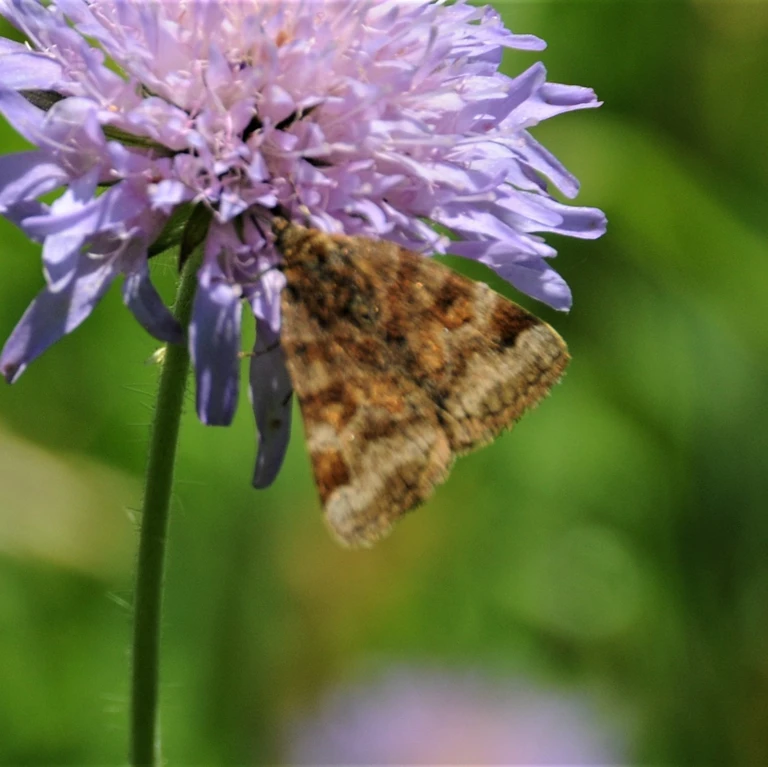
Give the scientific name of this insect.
Euclidia glyphica
